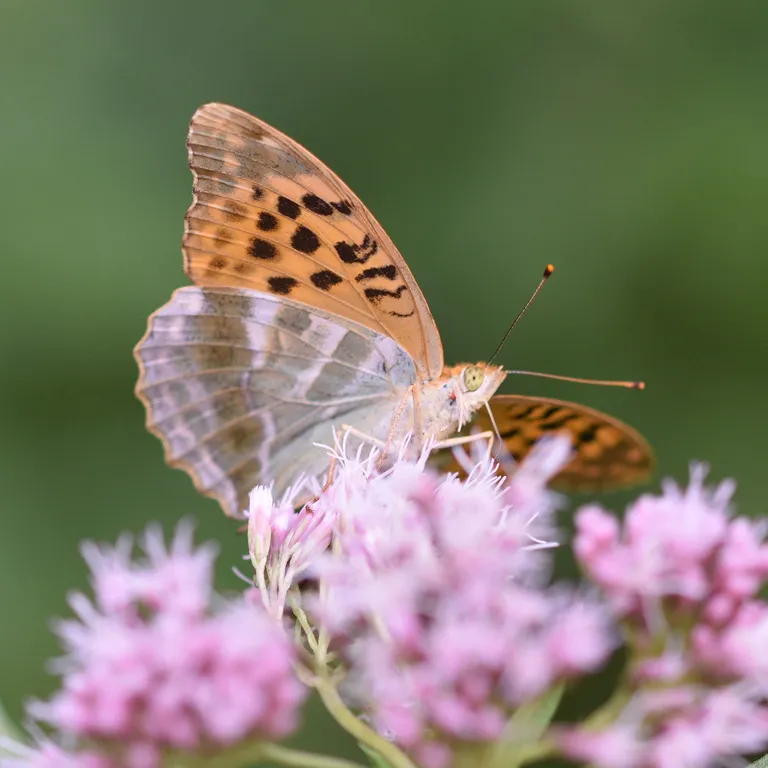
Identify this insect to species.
Argynnis paphia
